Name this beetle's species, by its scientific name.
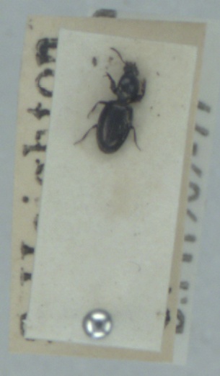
Dyschirius tristis
